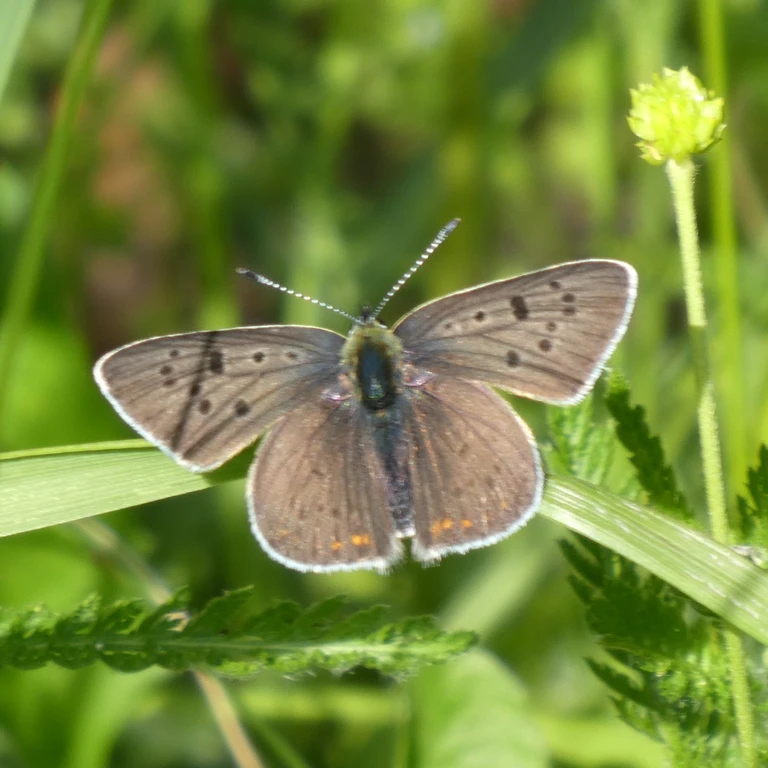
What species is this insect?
Lycaena tityrus (also Loweia tityrus)
